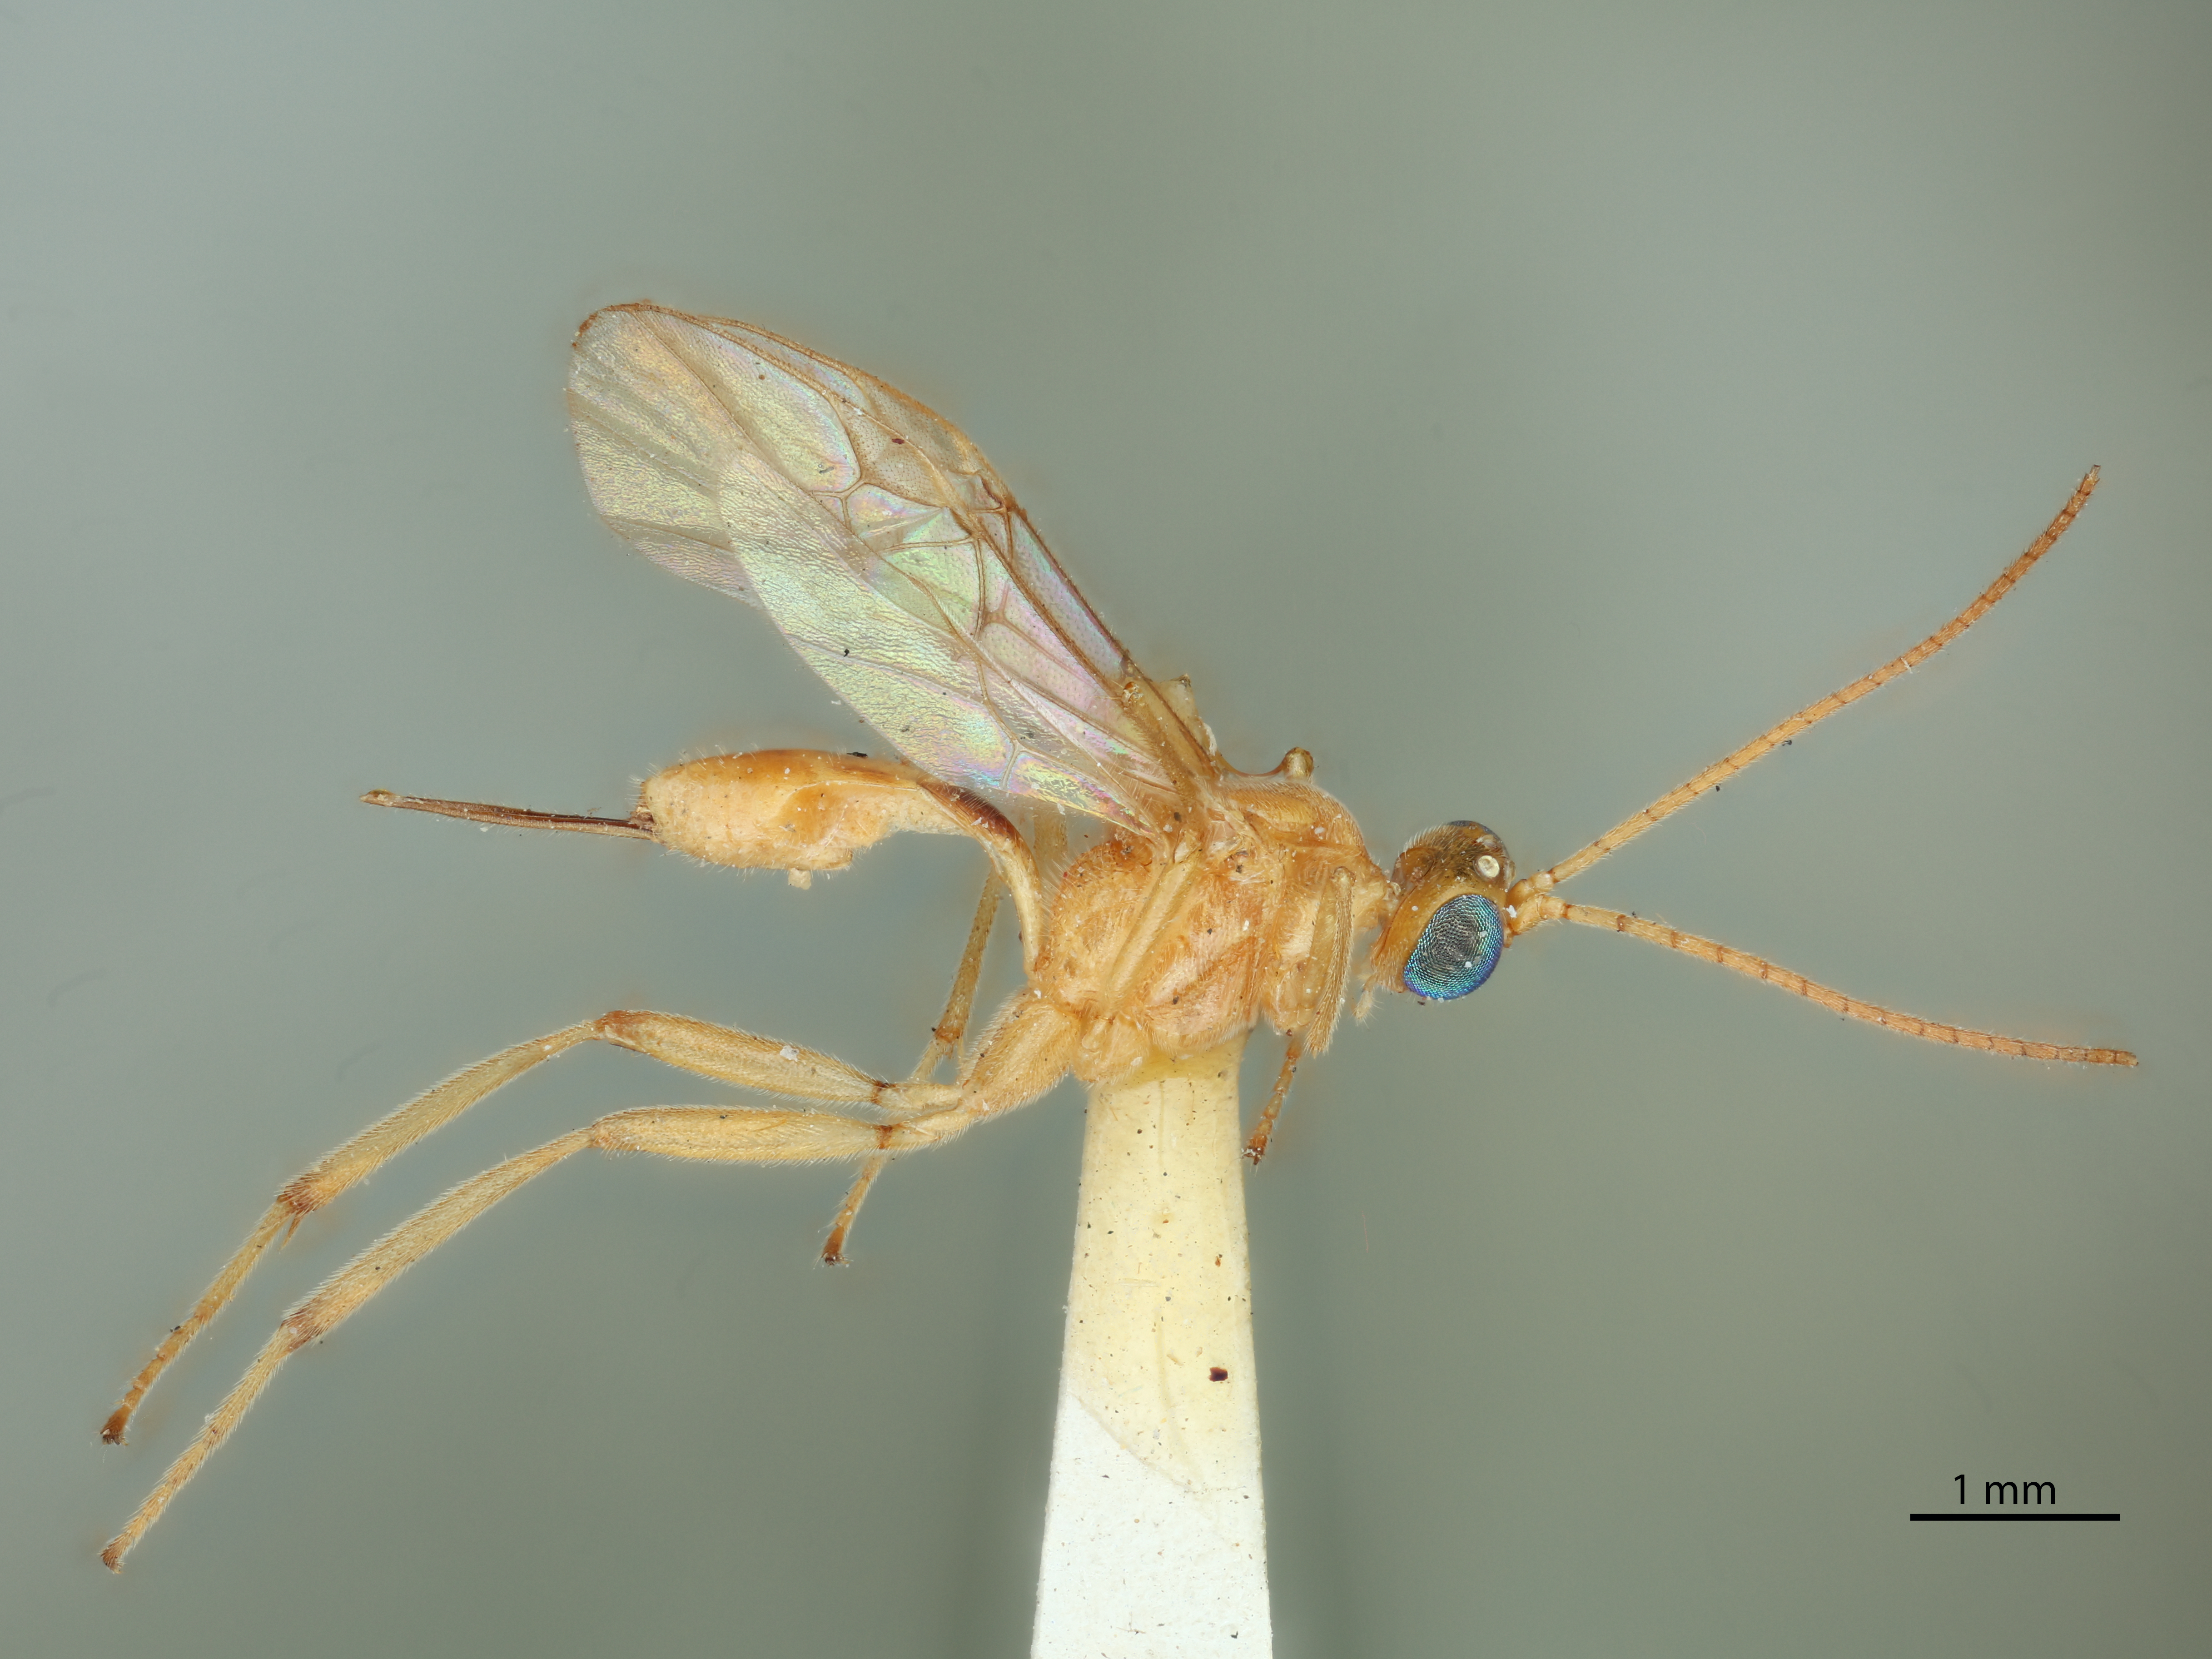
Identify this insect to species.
Meteorus euchromiae
